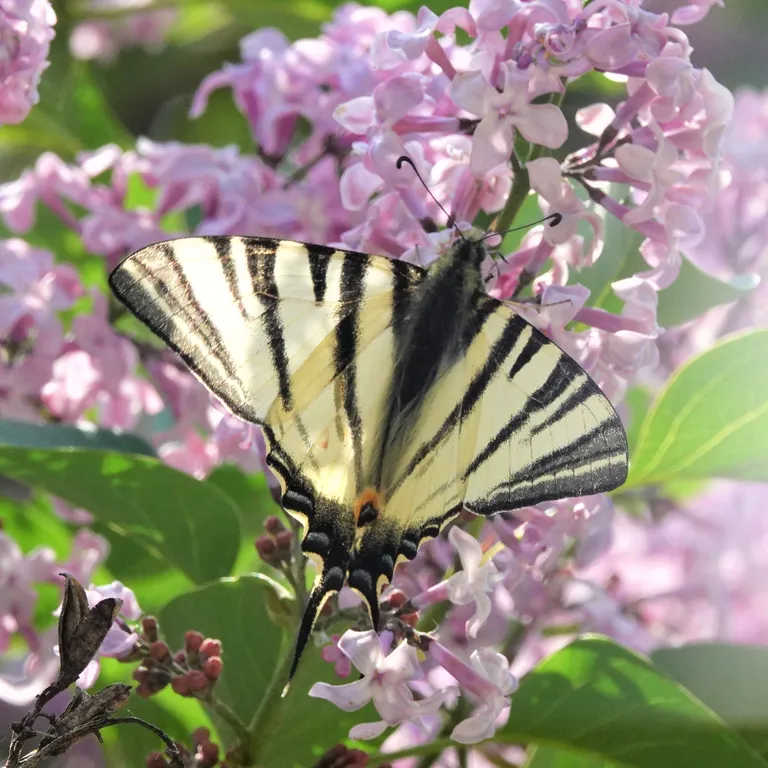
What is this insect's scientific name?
Iphiclides podalirius
